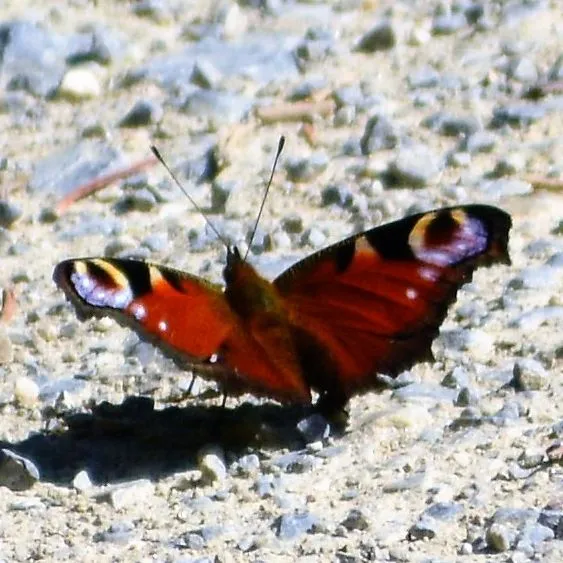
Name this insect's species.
Aglais io
